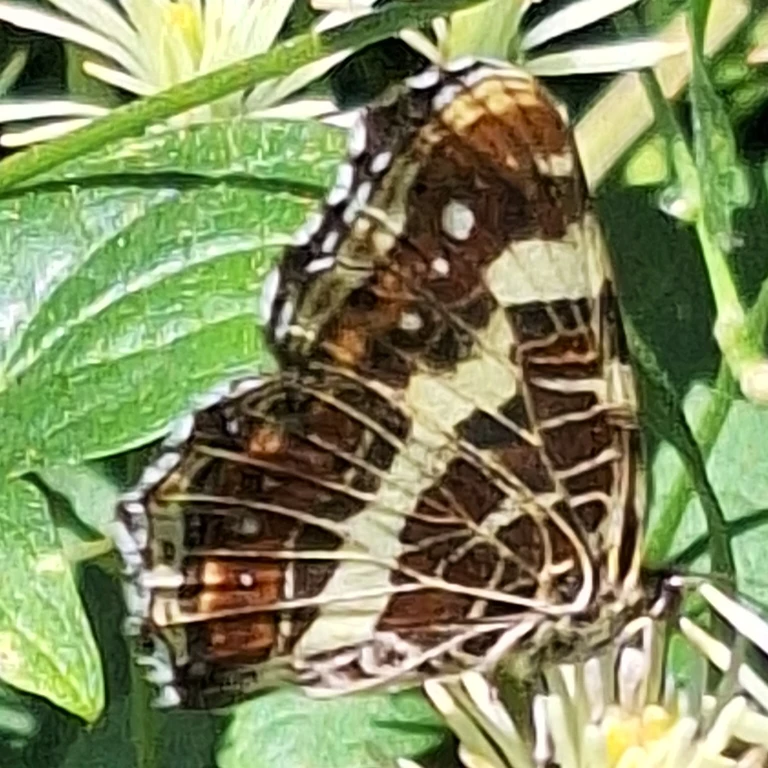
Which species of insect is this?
Araschnia levana
